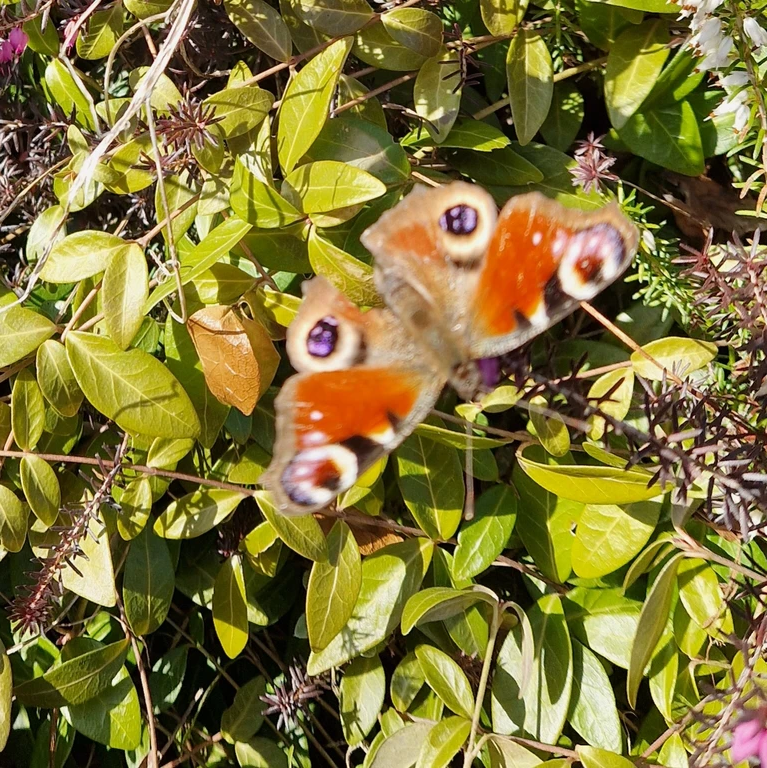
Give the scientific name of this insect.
Aglais io
